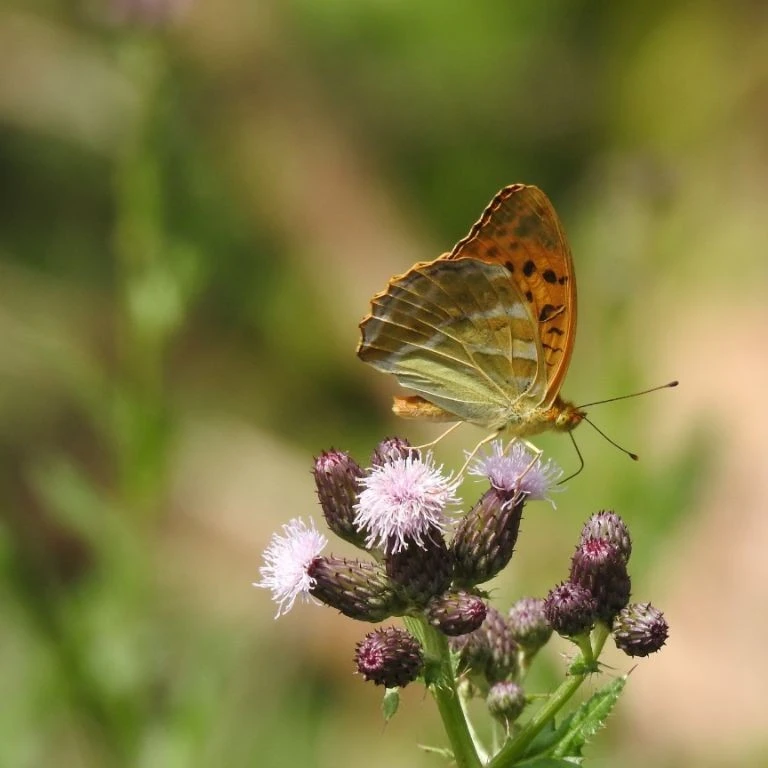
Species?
Argynnis paphia
